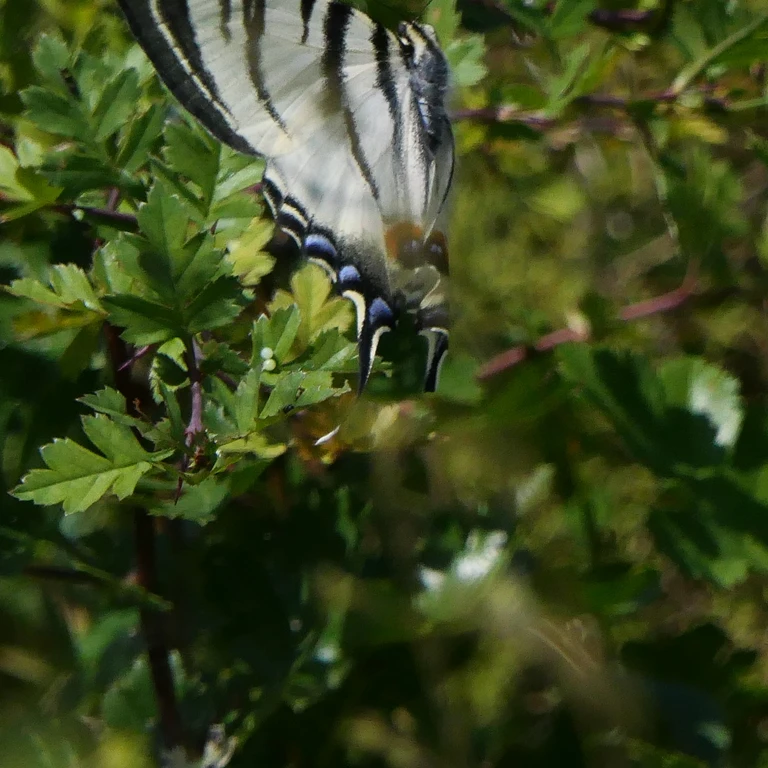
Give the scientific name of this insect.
Iphiclides podalirius
